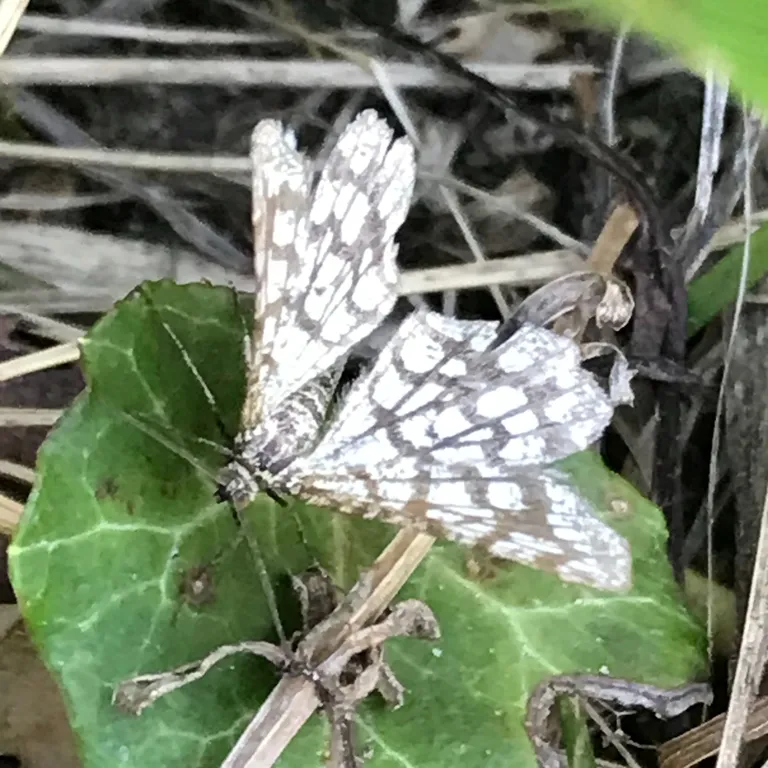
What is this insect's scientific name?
Chiasmia clathrata
